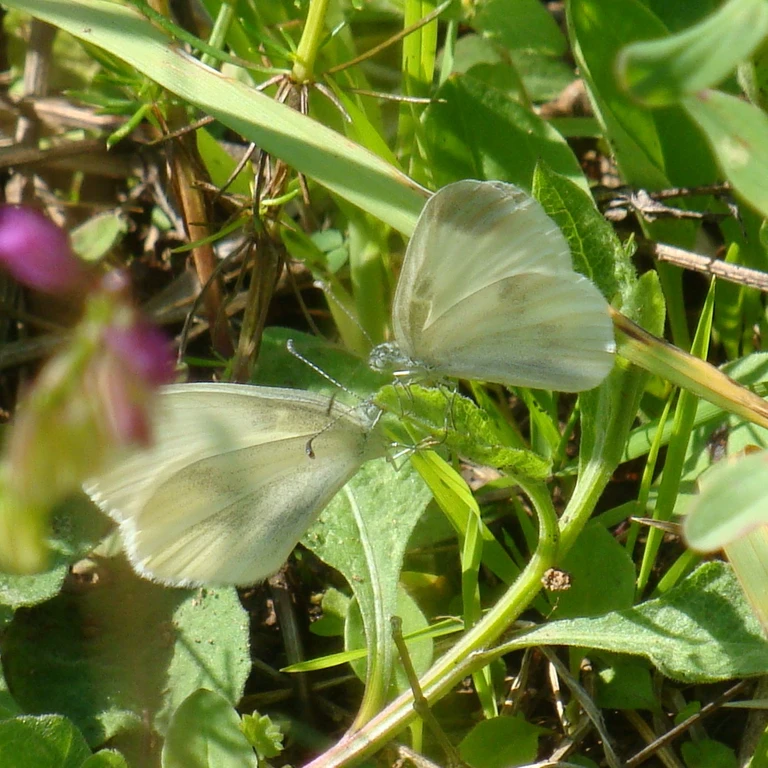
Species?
Leptidea sinapis/juvernica
